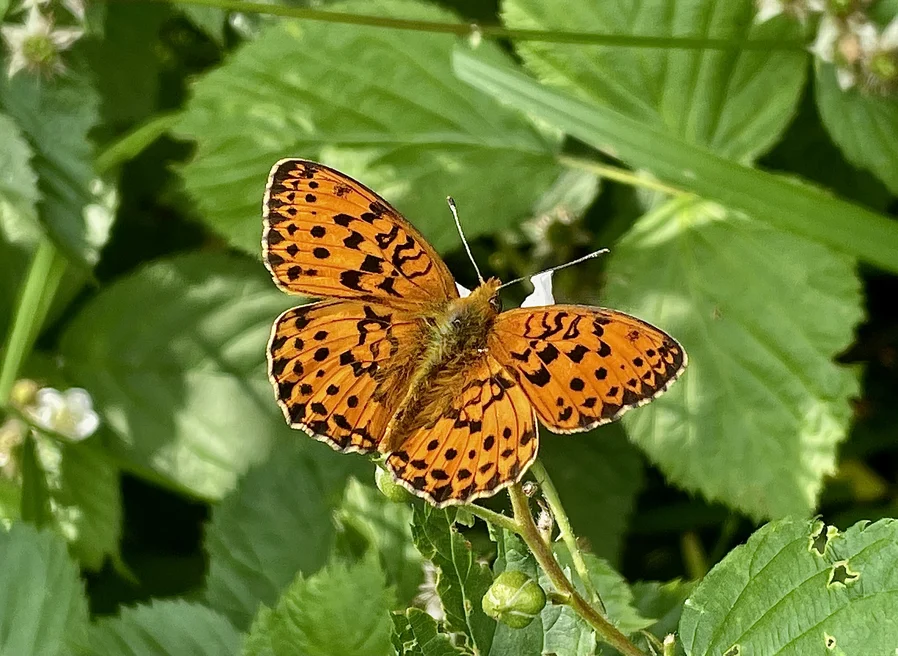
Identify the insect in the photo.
Brenthis daphne
